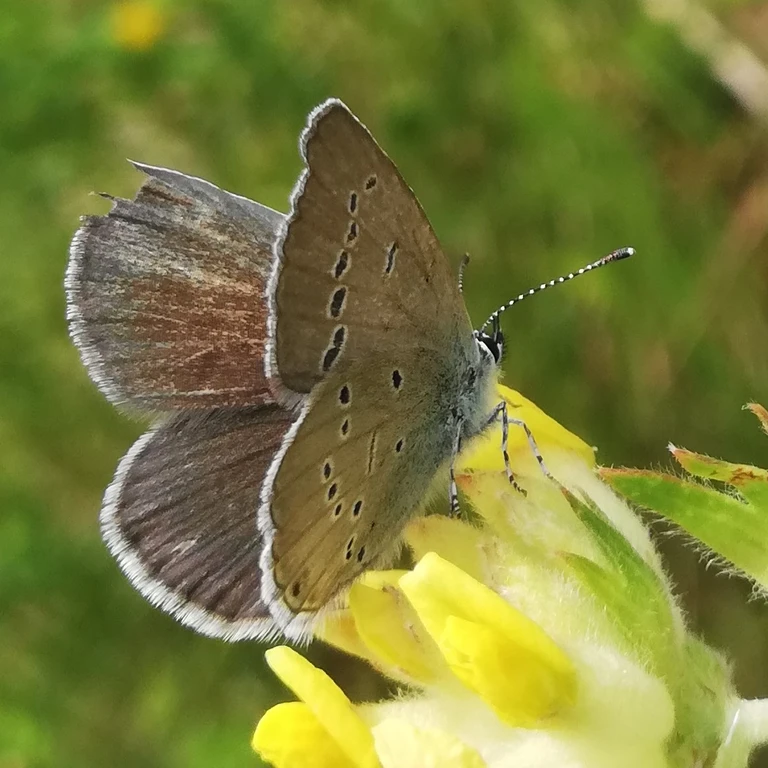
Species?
Cupido minimus
